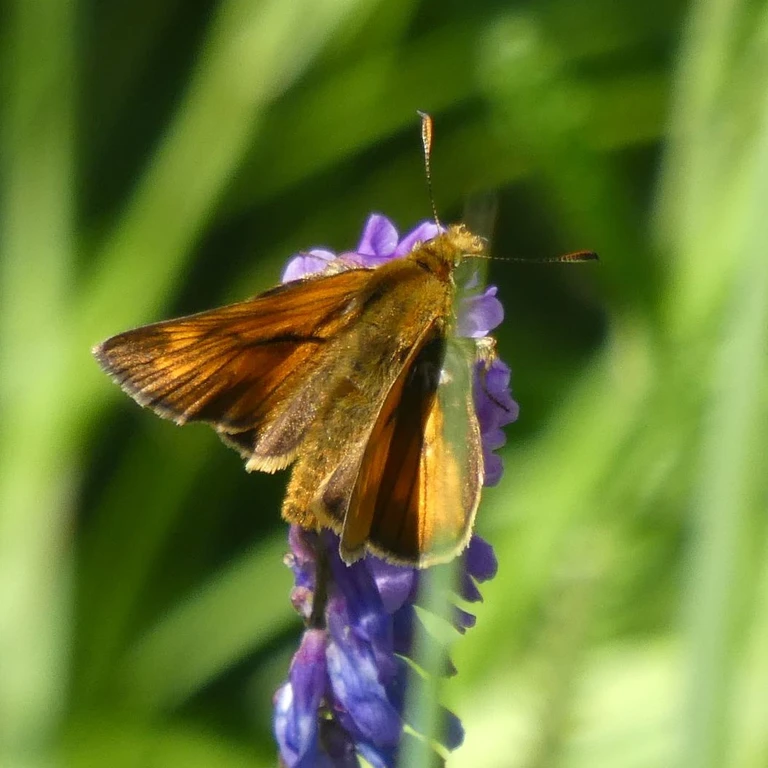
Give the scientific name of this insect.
Ochlodes sylvanus (also Ochlodes venata)
